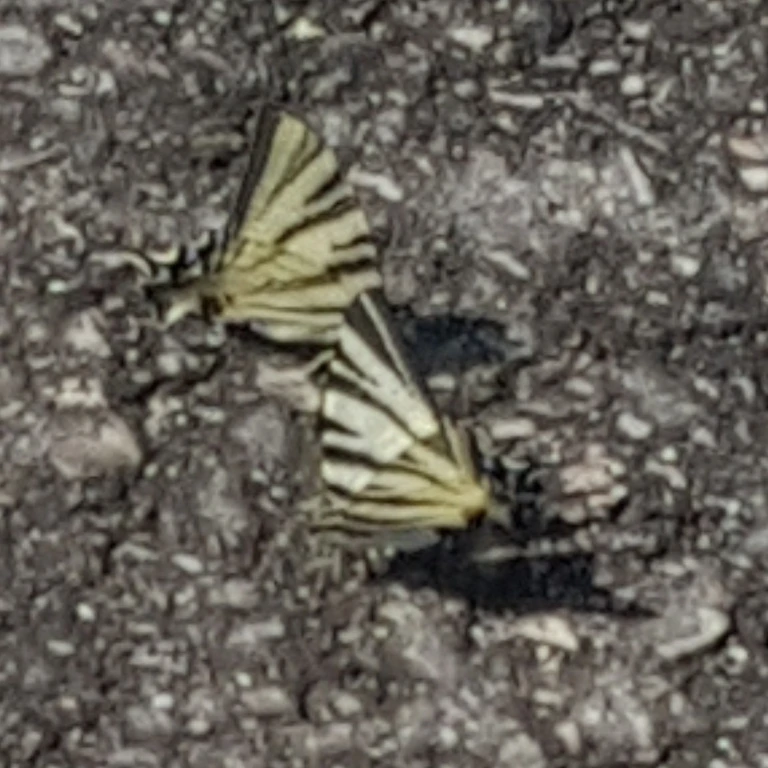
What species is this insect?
Iphiclides podalirius
